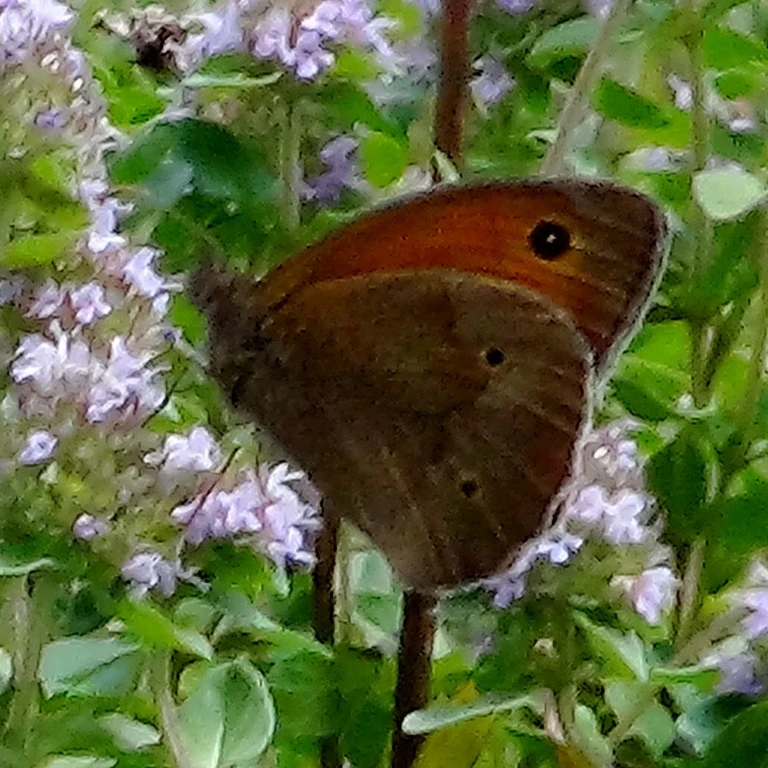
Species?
Maniola jurtina
